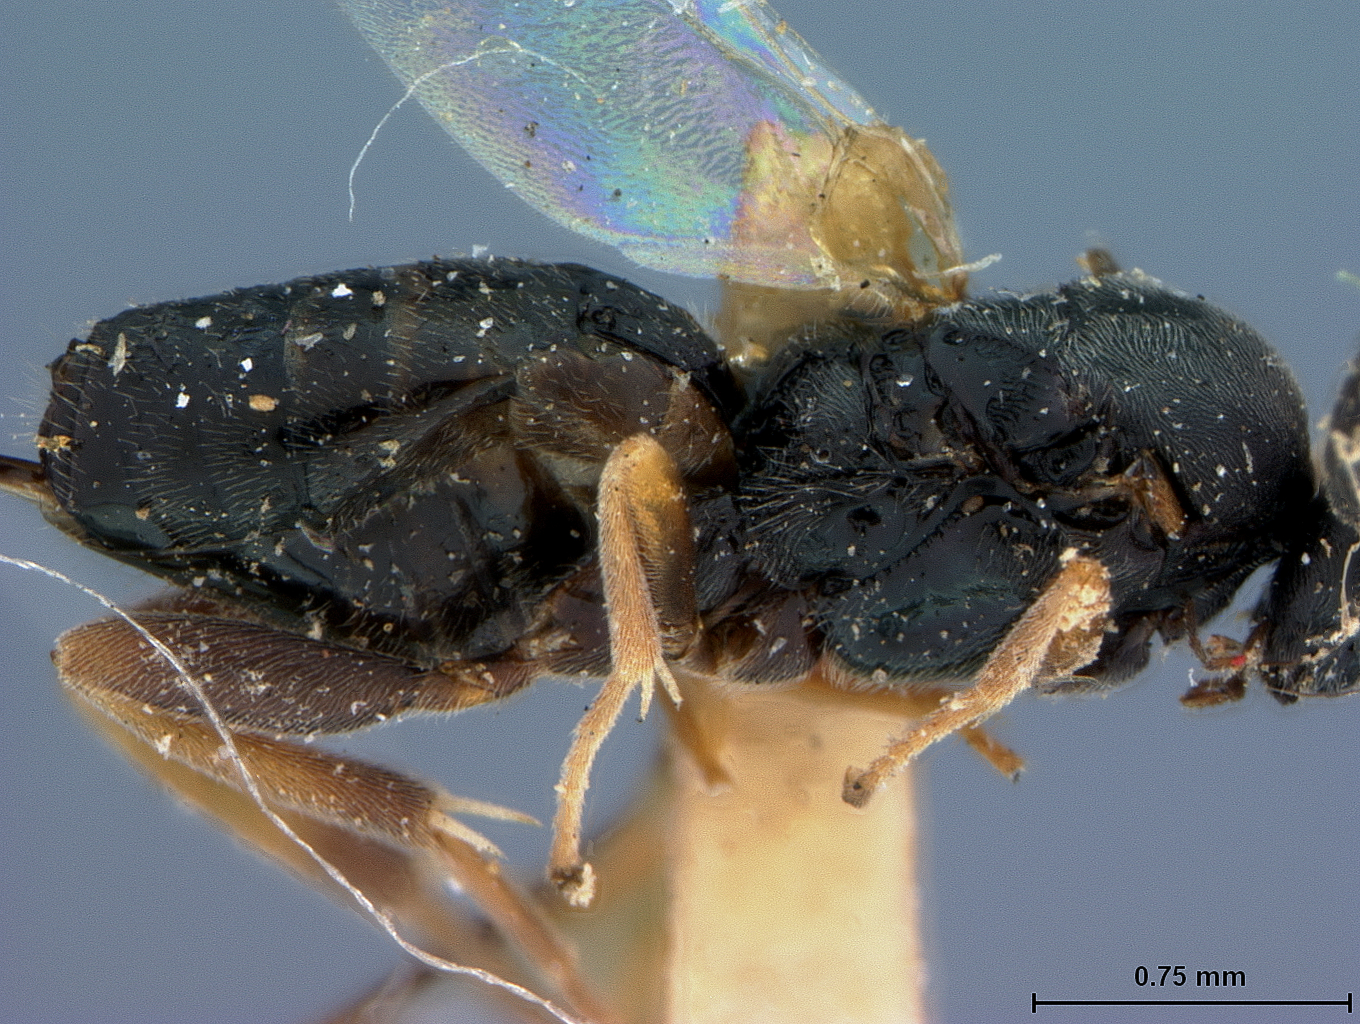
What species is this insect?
Apanteles ephestiae
